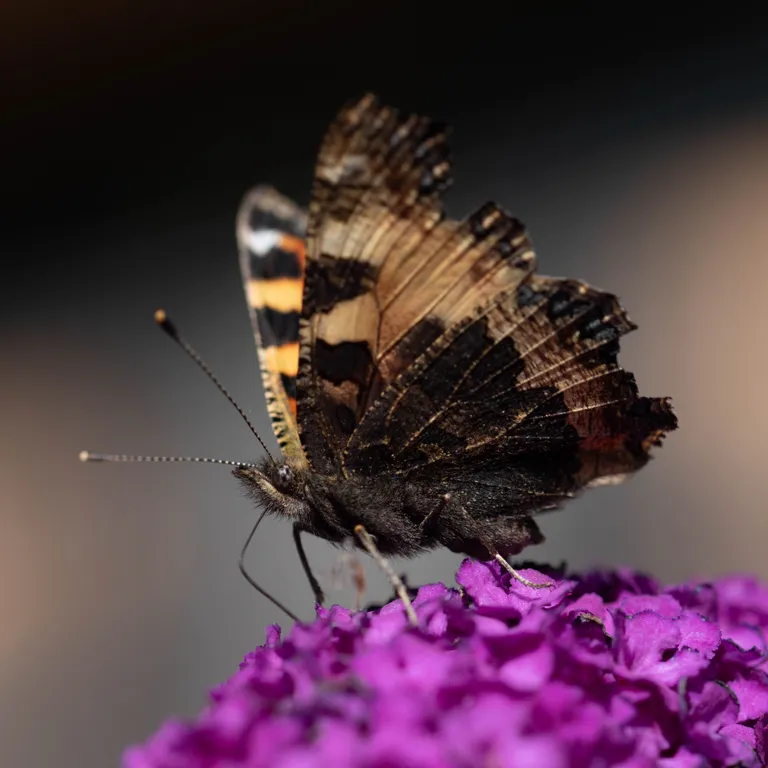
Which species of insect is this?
Aglais urticae
